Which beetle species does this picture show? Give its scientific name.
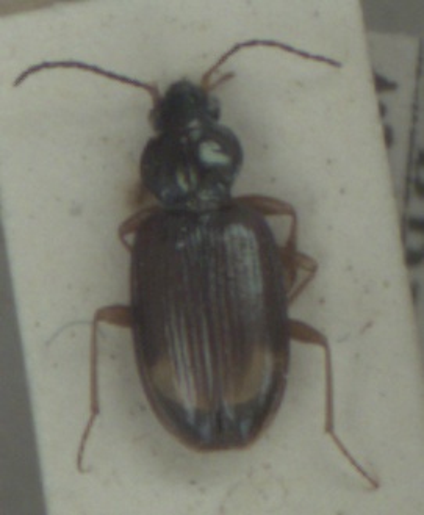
Bembidion lunatum
